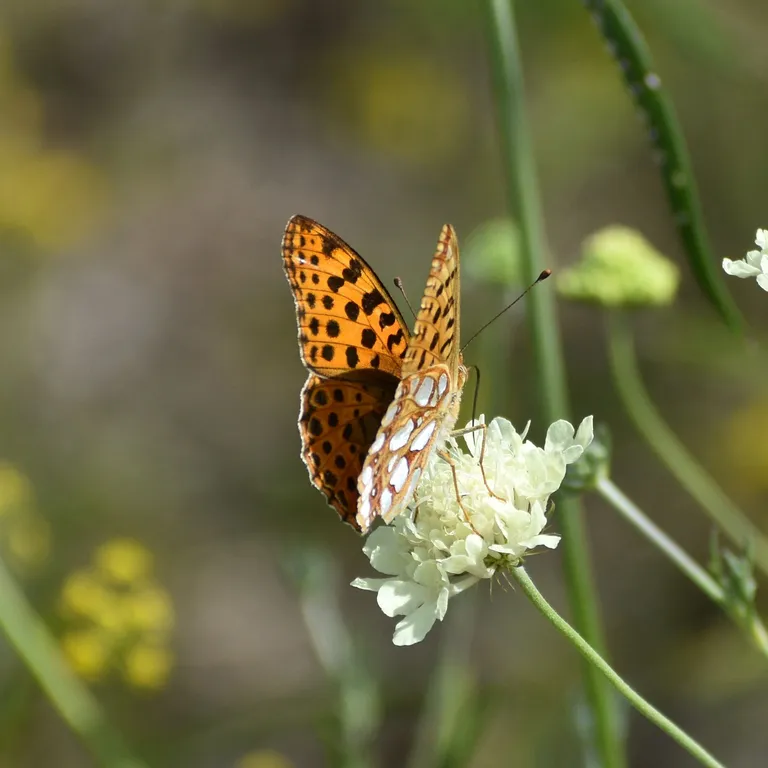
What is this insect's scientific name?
Issoria lathonia
